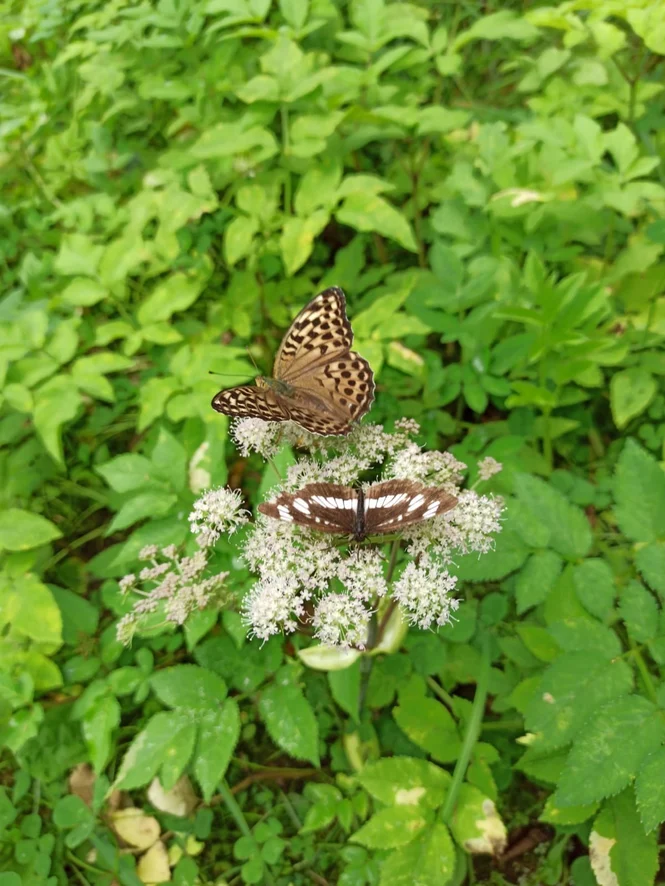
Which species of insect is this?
Neptis rivularis
